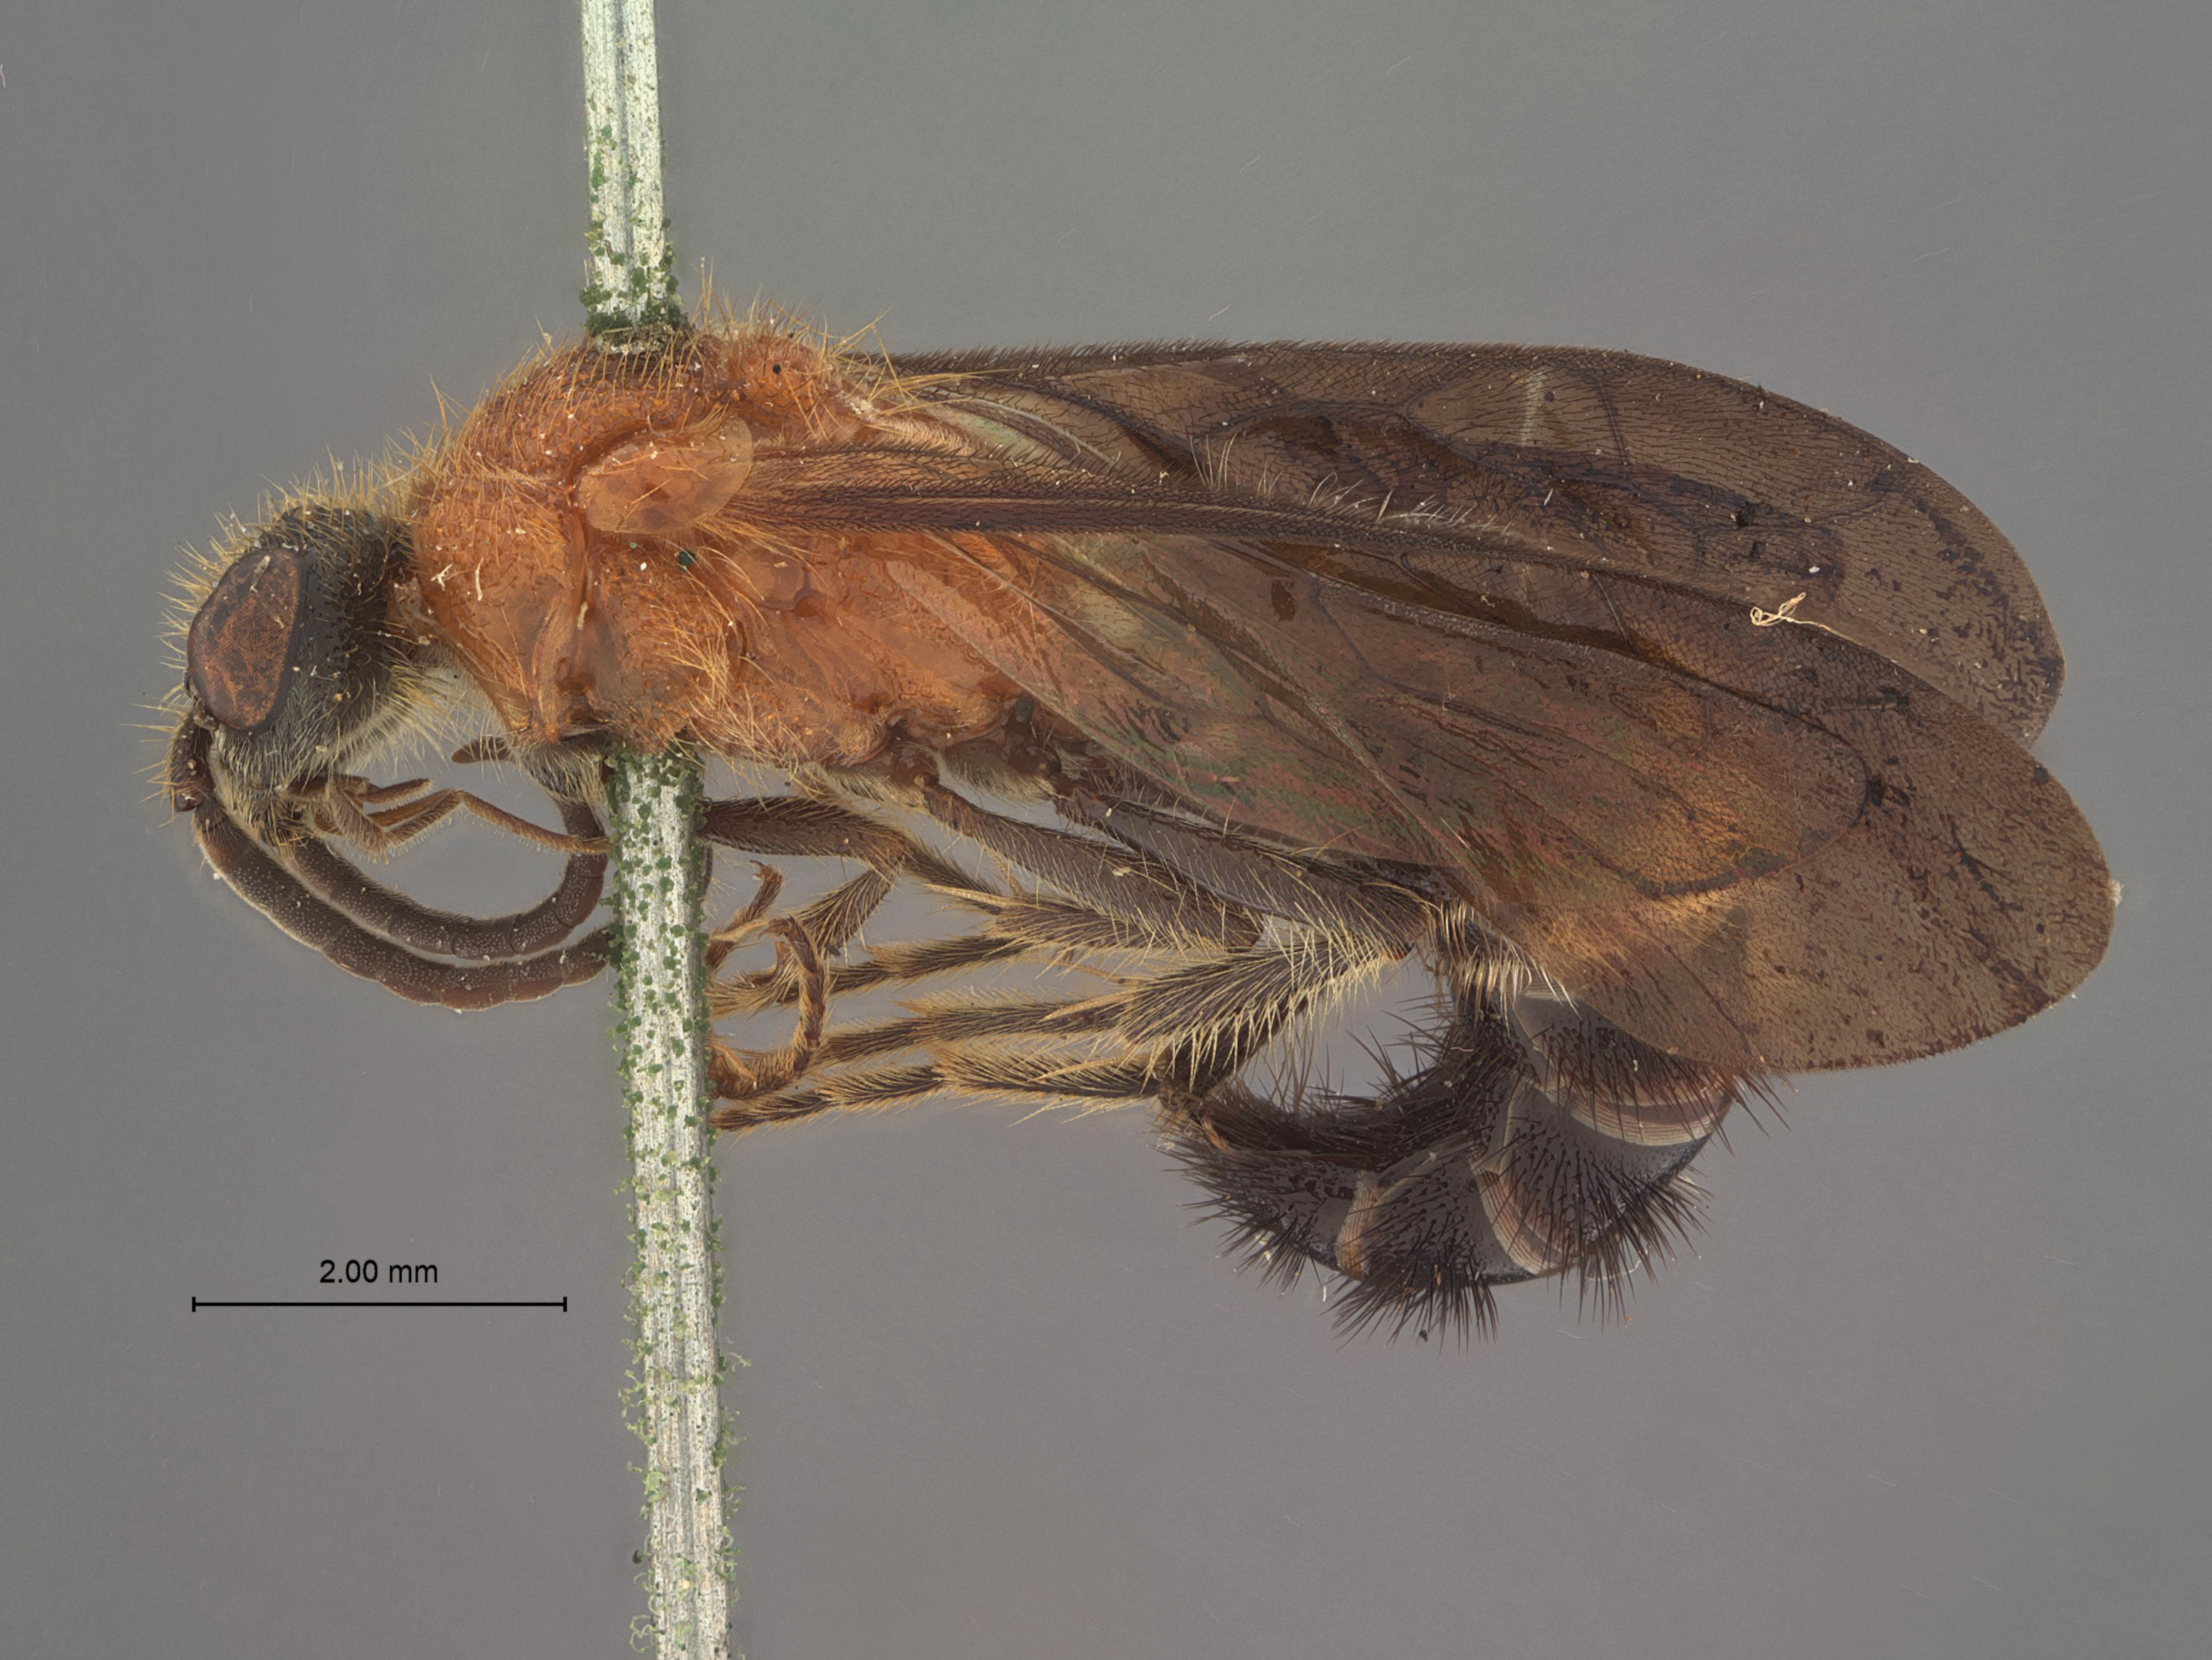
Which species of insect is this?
Timulla hylonome
